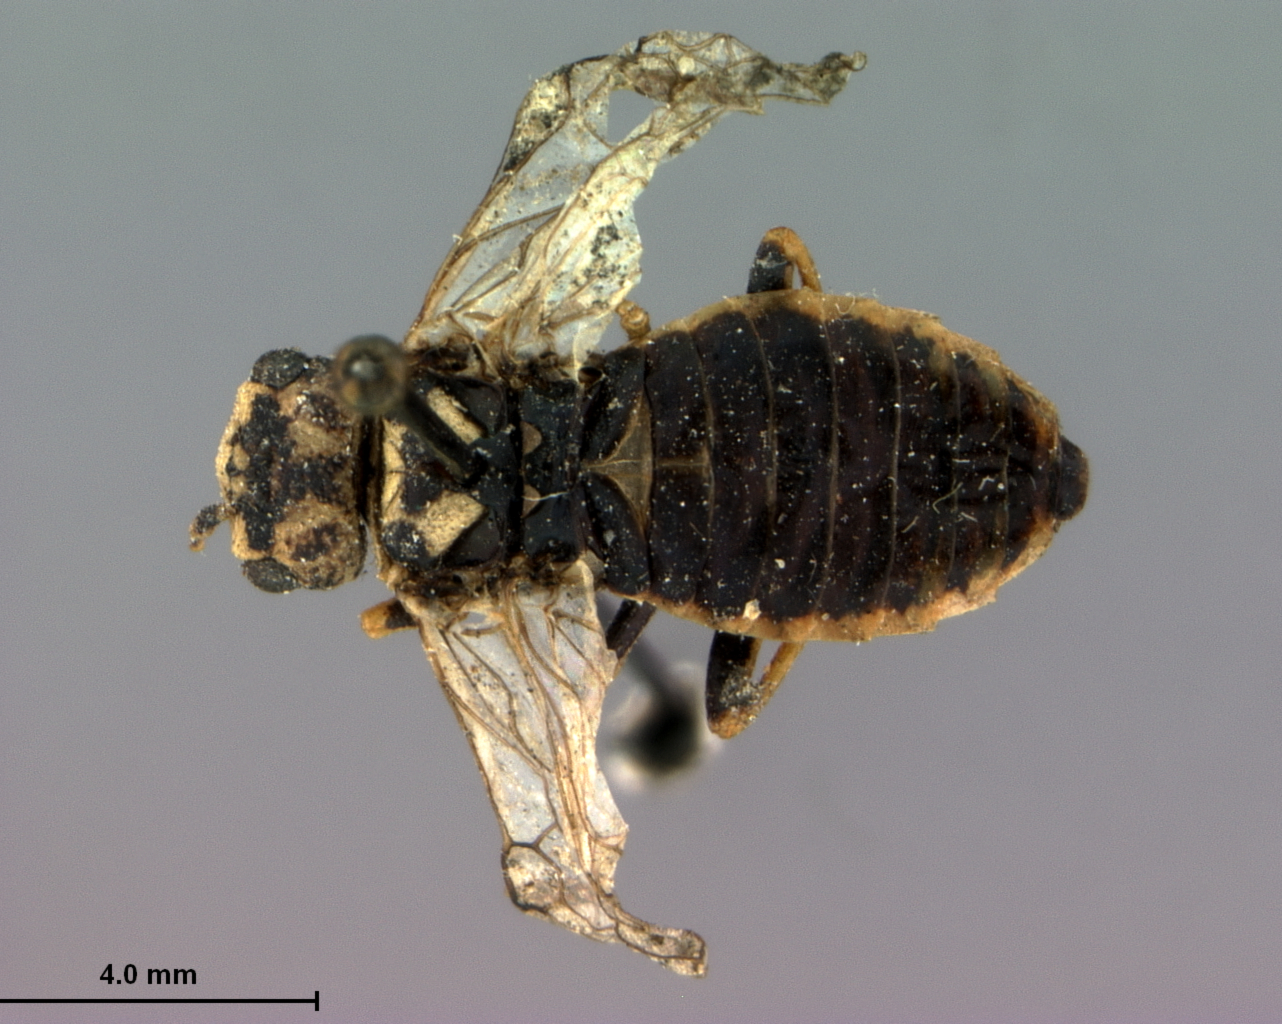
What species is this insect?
Itycorsia nivea
